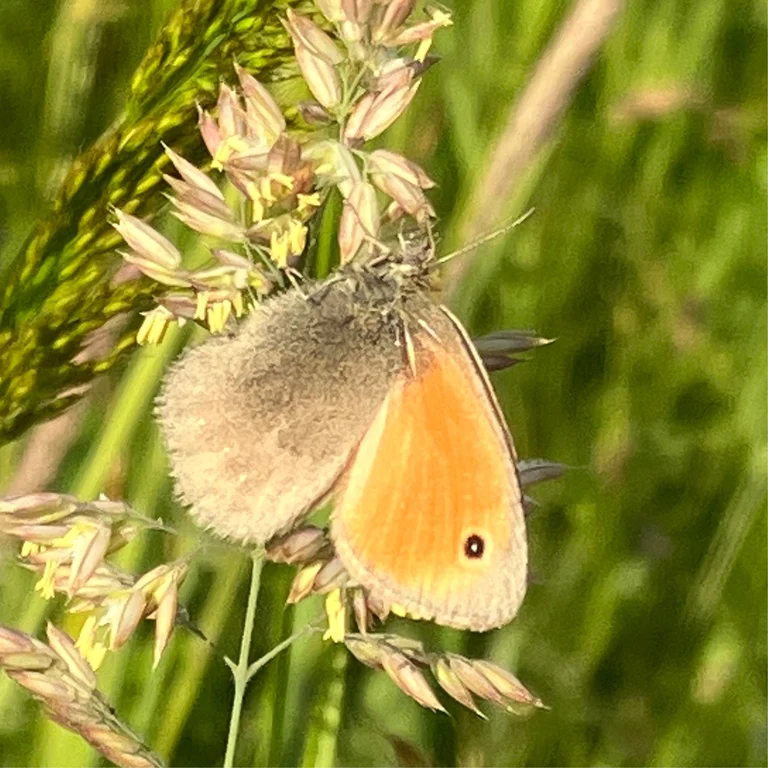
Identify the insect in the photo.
Coenonympha pamphilus
